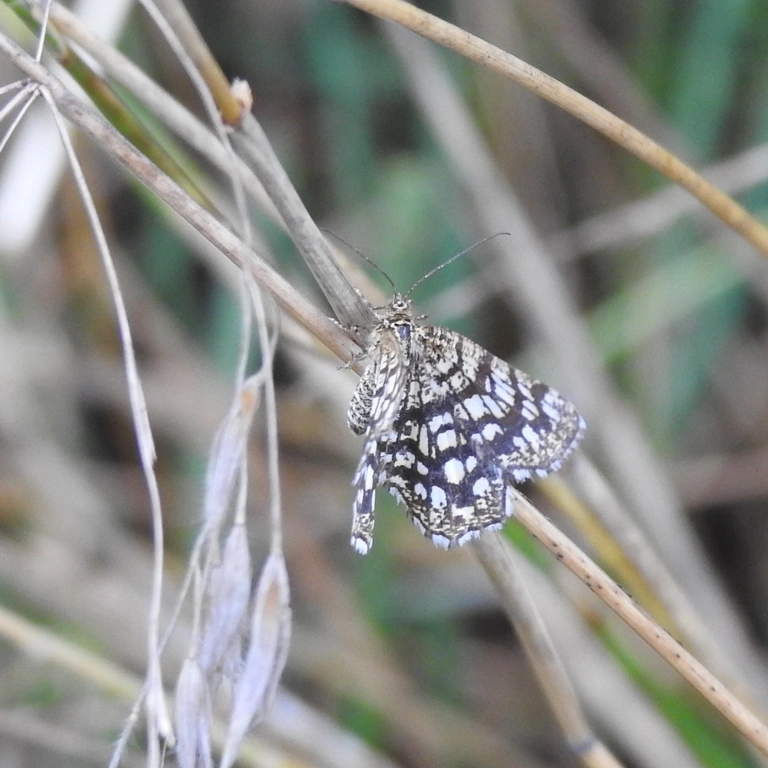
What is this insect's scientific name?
Chiasmia clathrata
